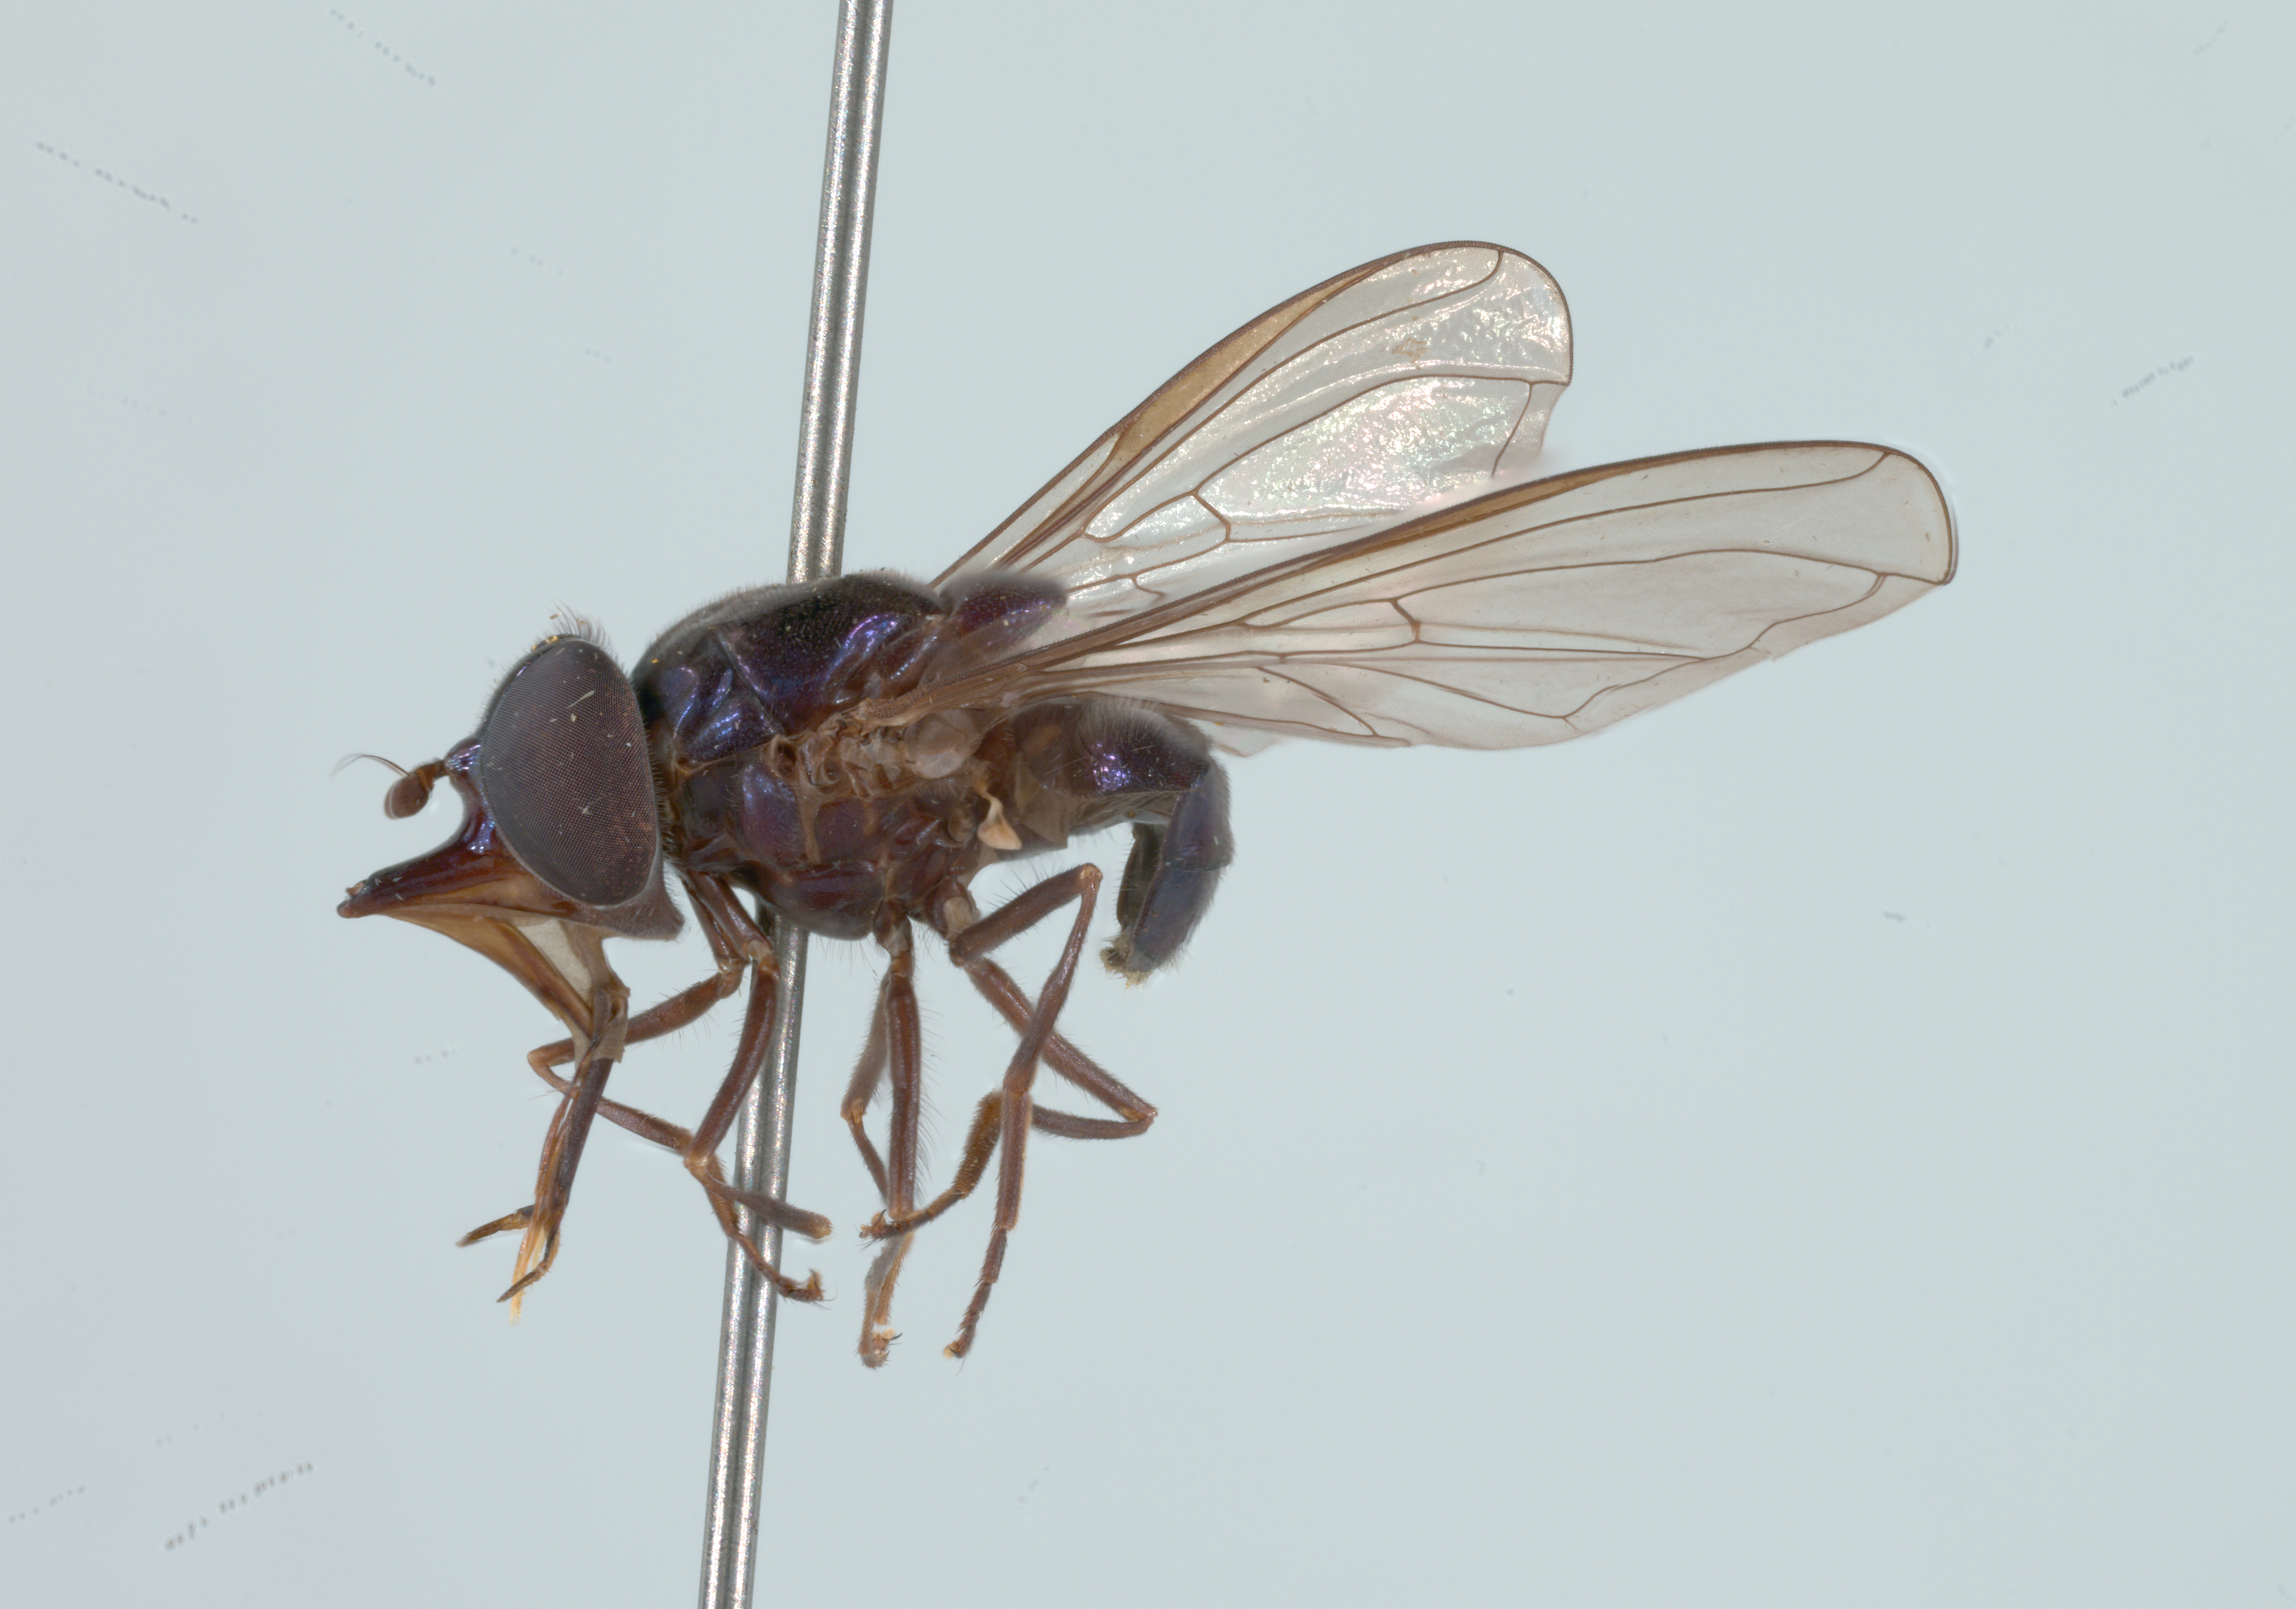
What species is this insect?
Rhingia cyanoprora
